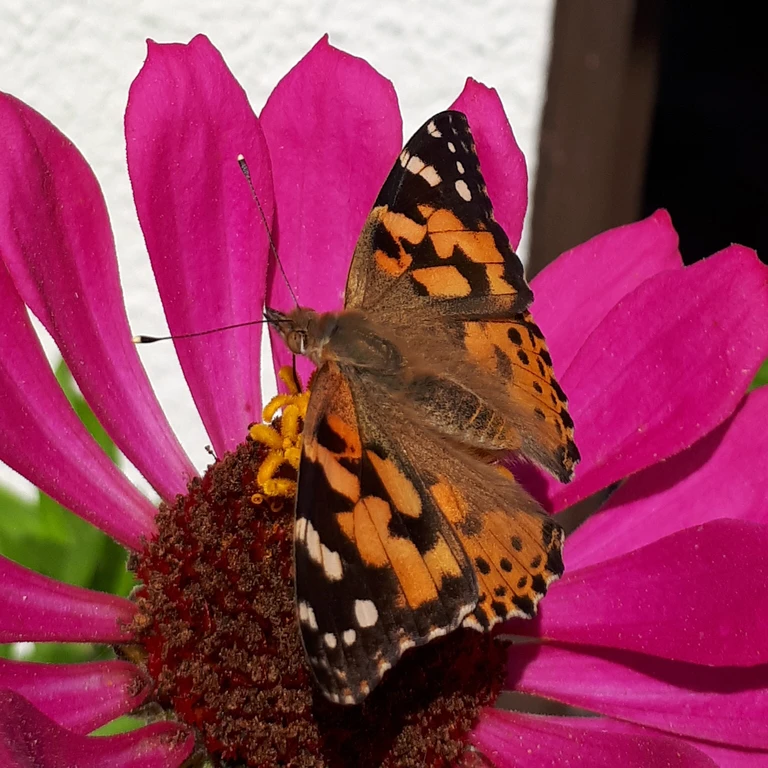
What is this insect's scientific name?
Vanessa cardui
